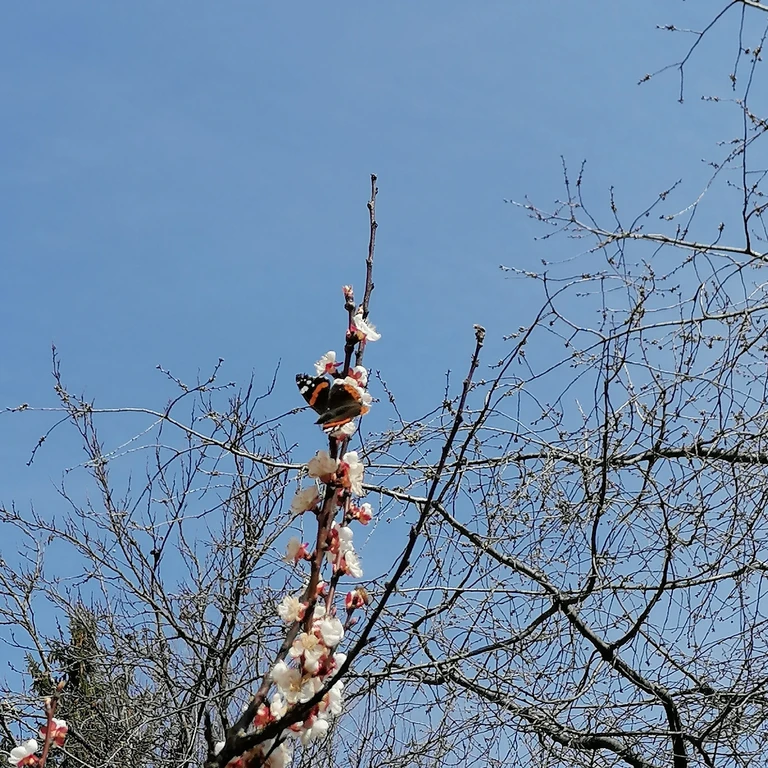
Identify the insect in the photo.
Vanessa atalanta
